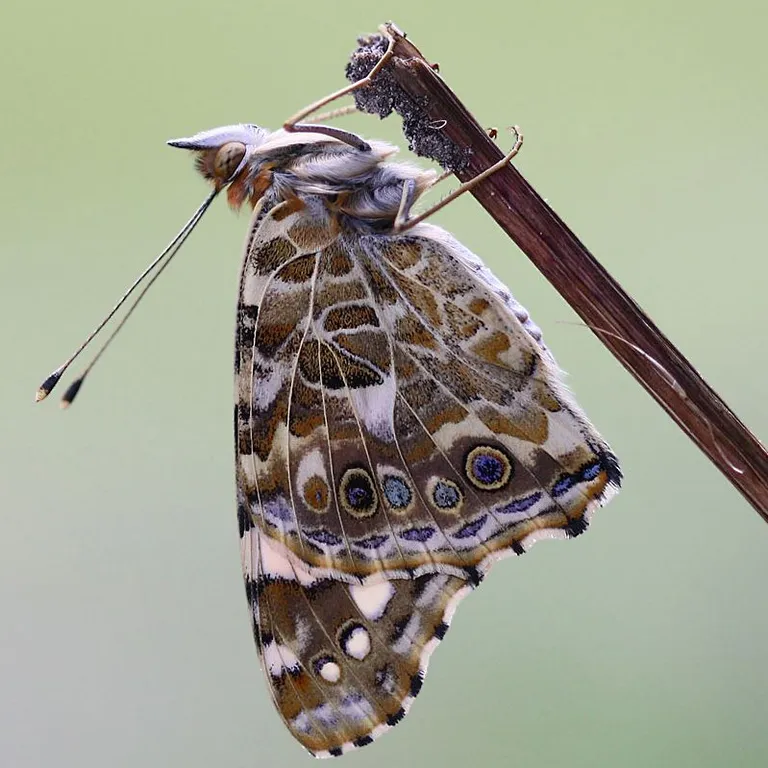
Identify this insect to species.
Vanessa cardui
